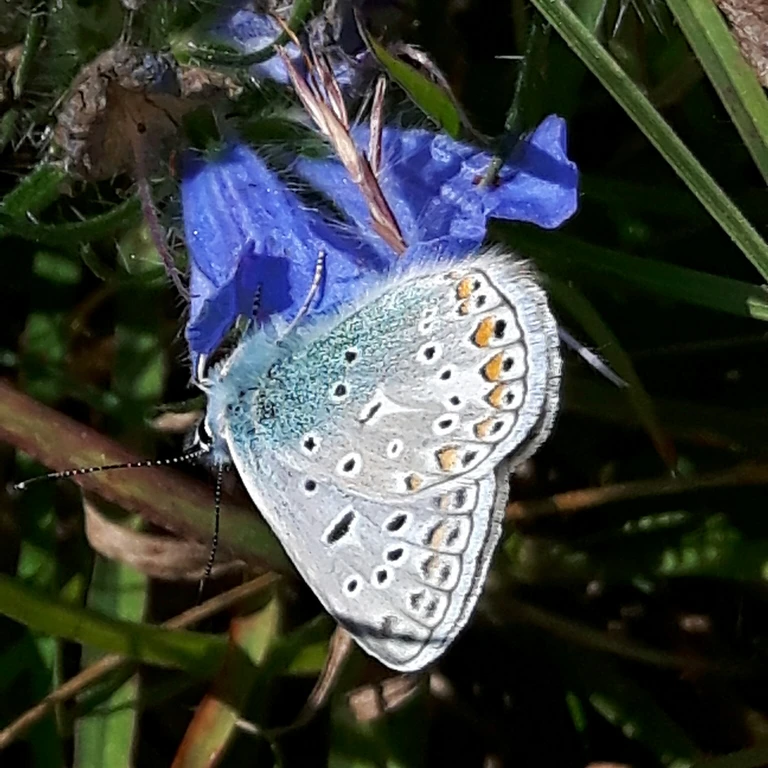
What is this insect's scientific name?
Polyommatus icarus
